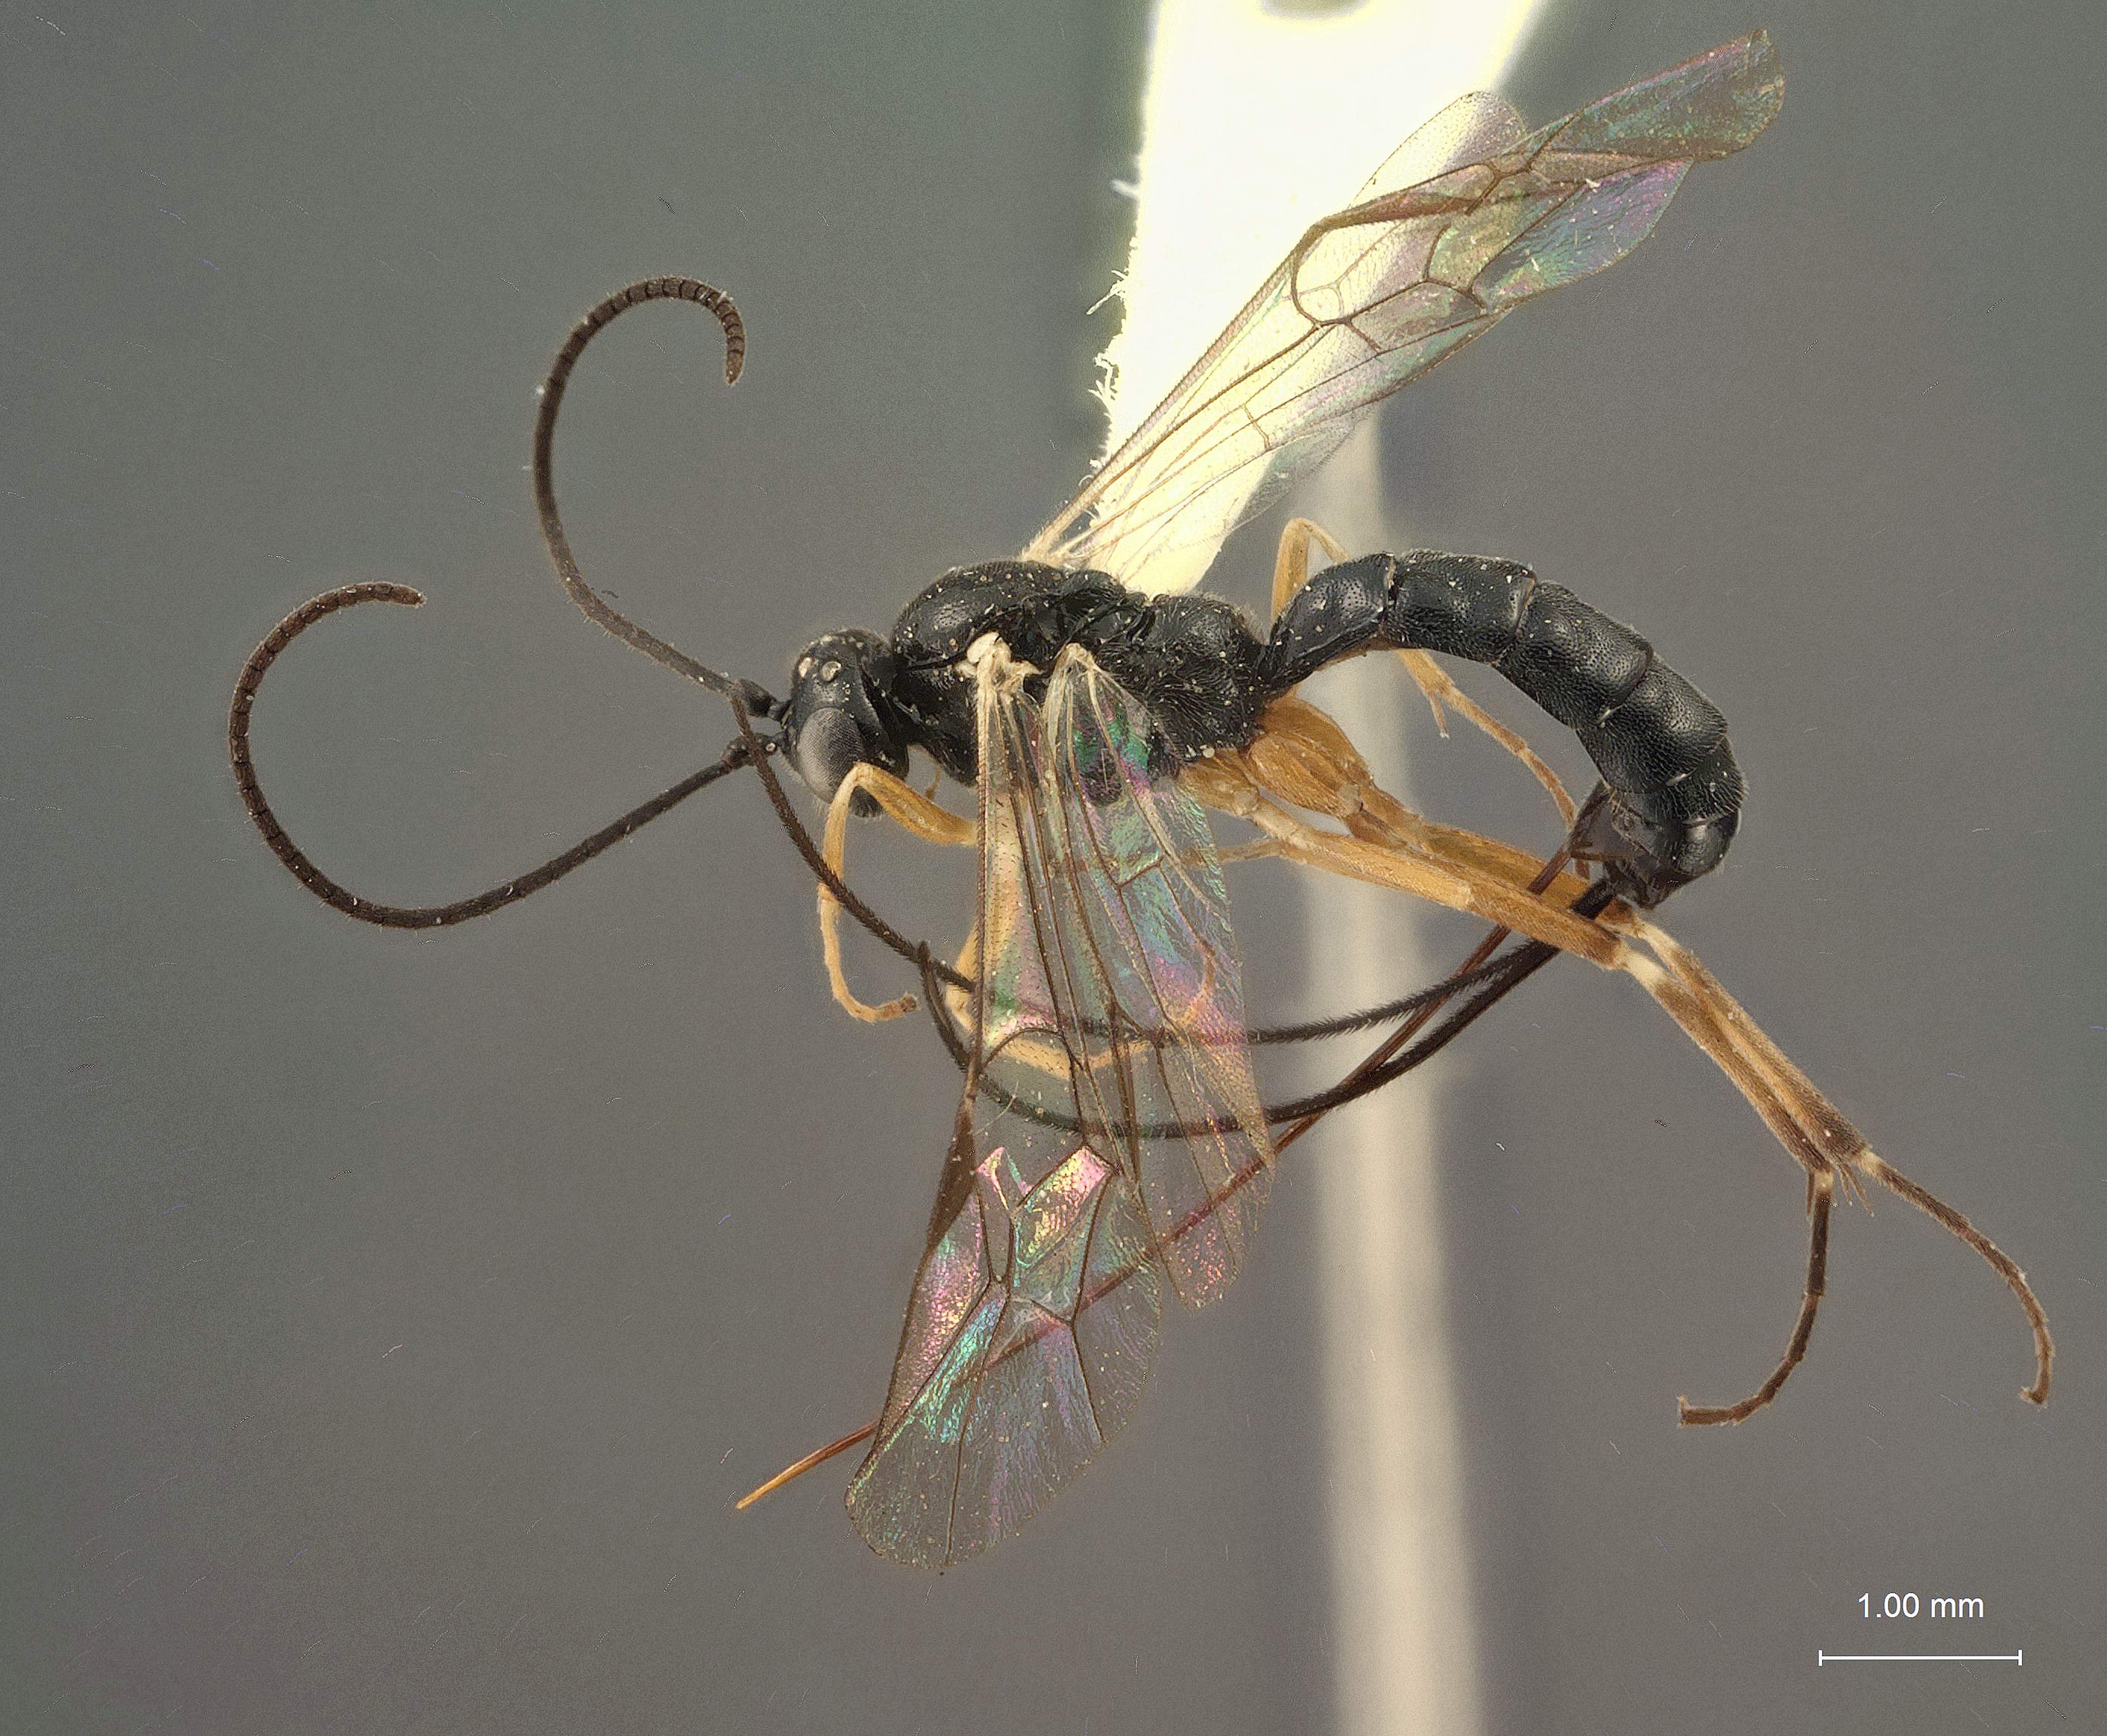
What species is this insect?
Glypta hondoana
